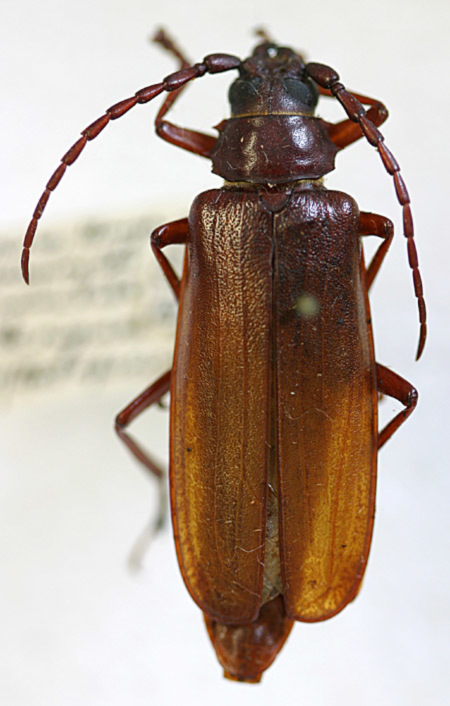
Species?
Derobrachus spadix (also Orthosoma brunneum)
